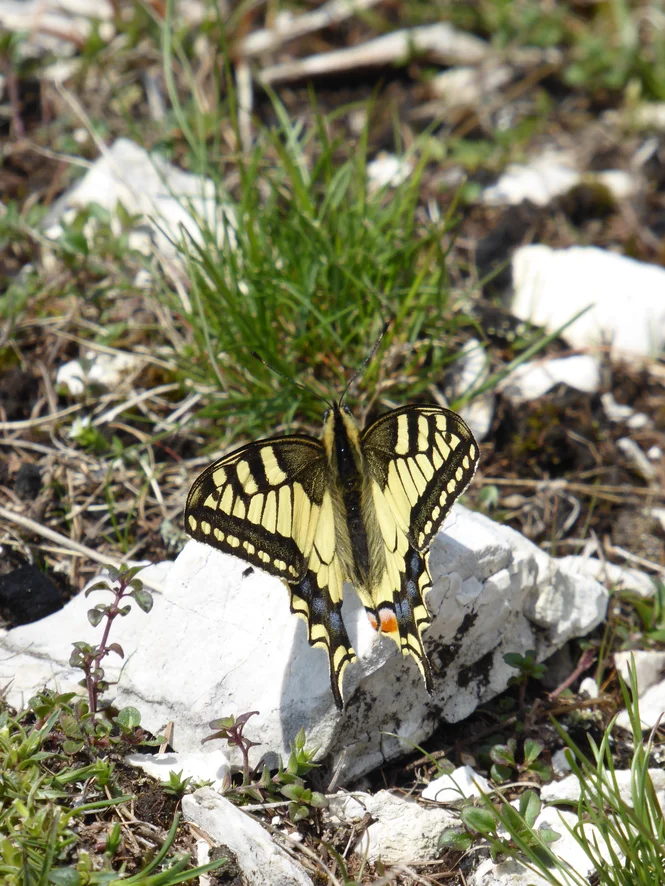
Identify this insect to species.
Papilio machaon
